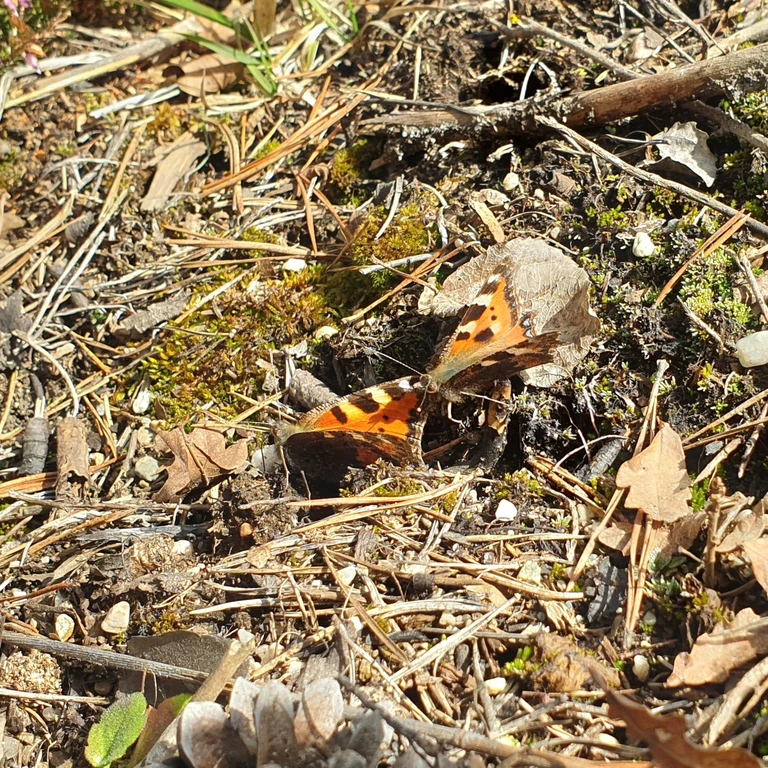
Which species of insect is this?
Aglais urticae
